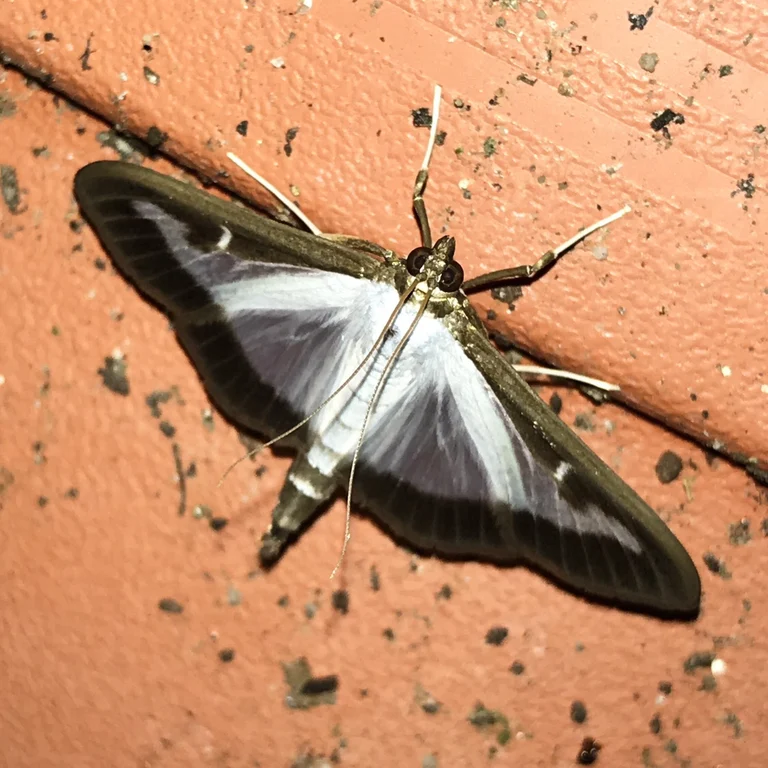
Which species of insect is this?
Cydalima perspectalis
